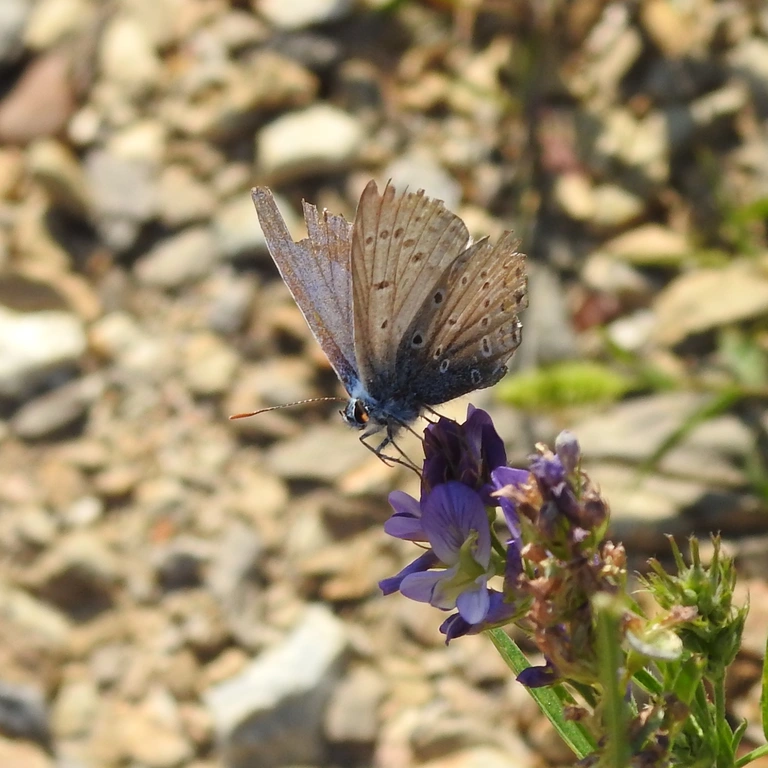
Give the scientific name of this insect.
Polyommatus icarus
